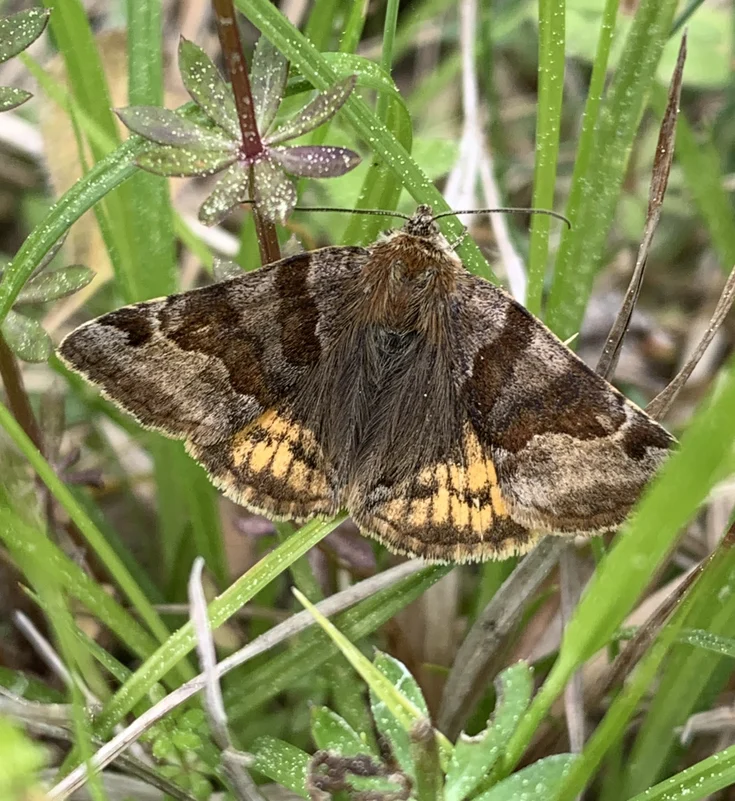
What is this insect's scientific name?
Euclidia glyphica
